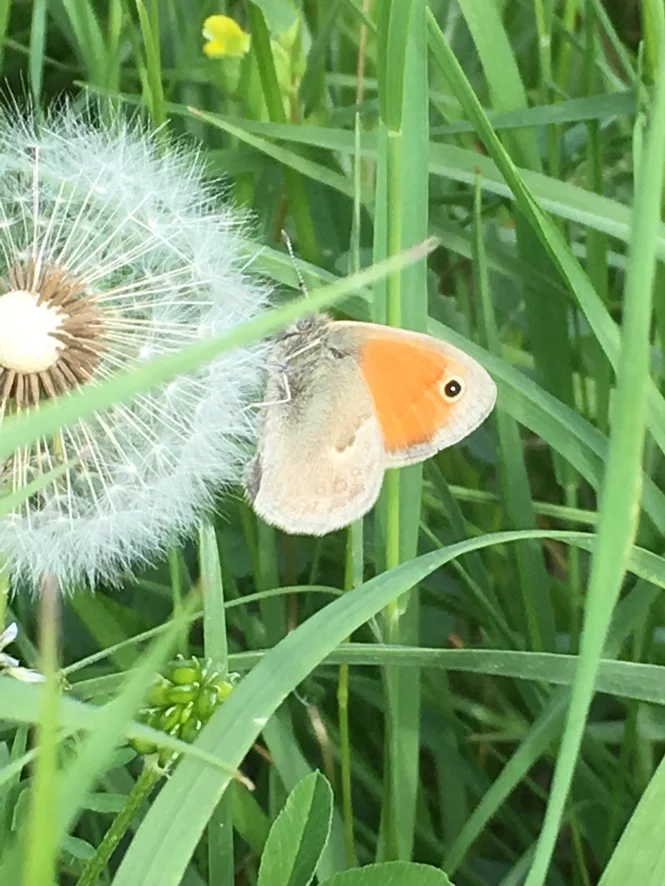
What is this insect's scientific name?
Coenonympha pamphilus
